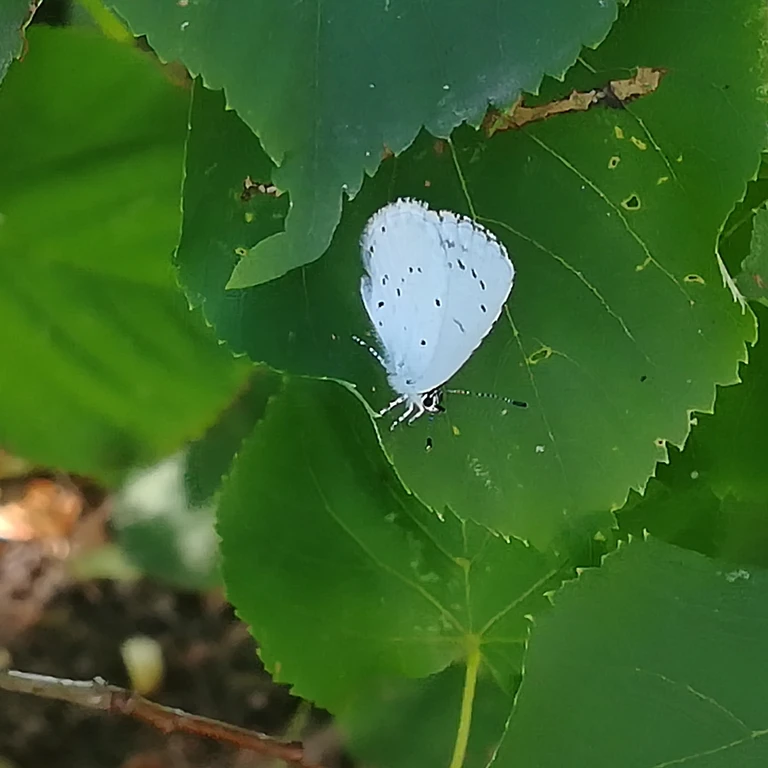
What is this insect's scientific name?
Celastrina argiolus
